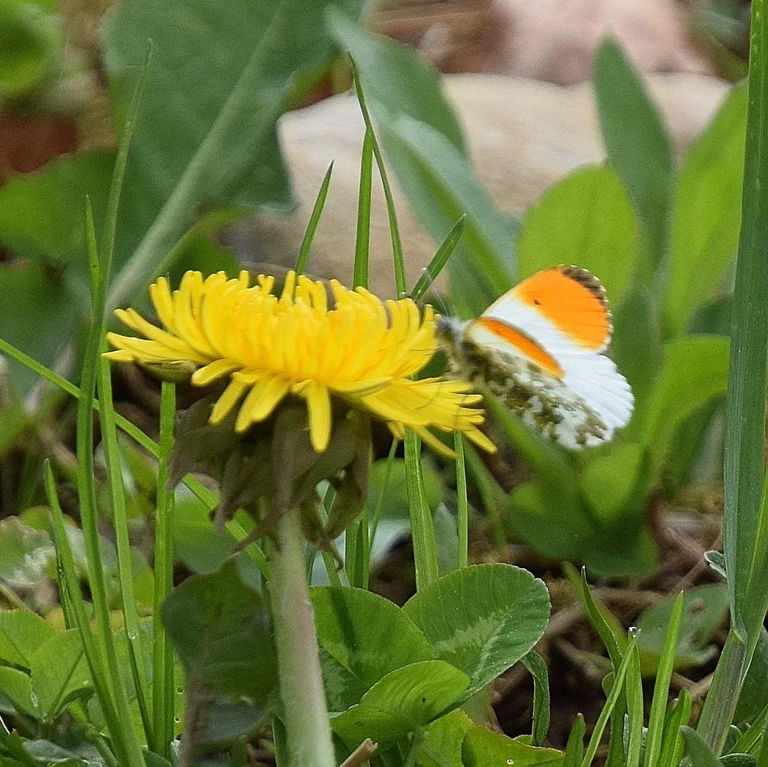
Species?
Anthocharis cardamines
